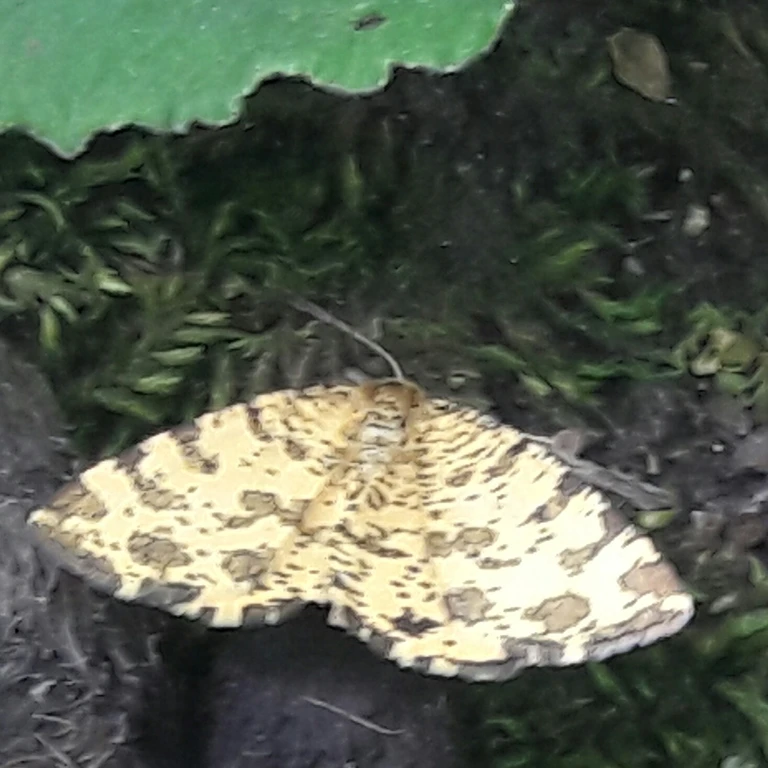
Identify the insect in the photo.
Pseudopanthera macularia
